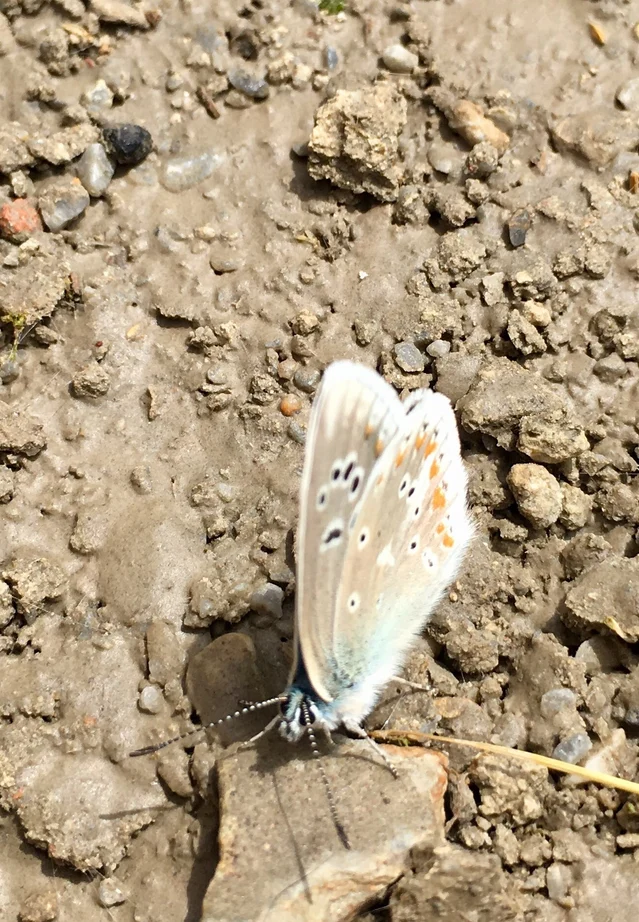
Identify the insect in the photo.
Polyommatus dorylas
